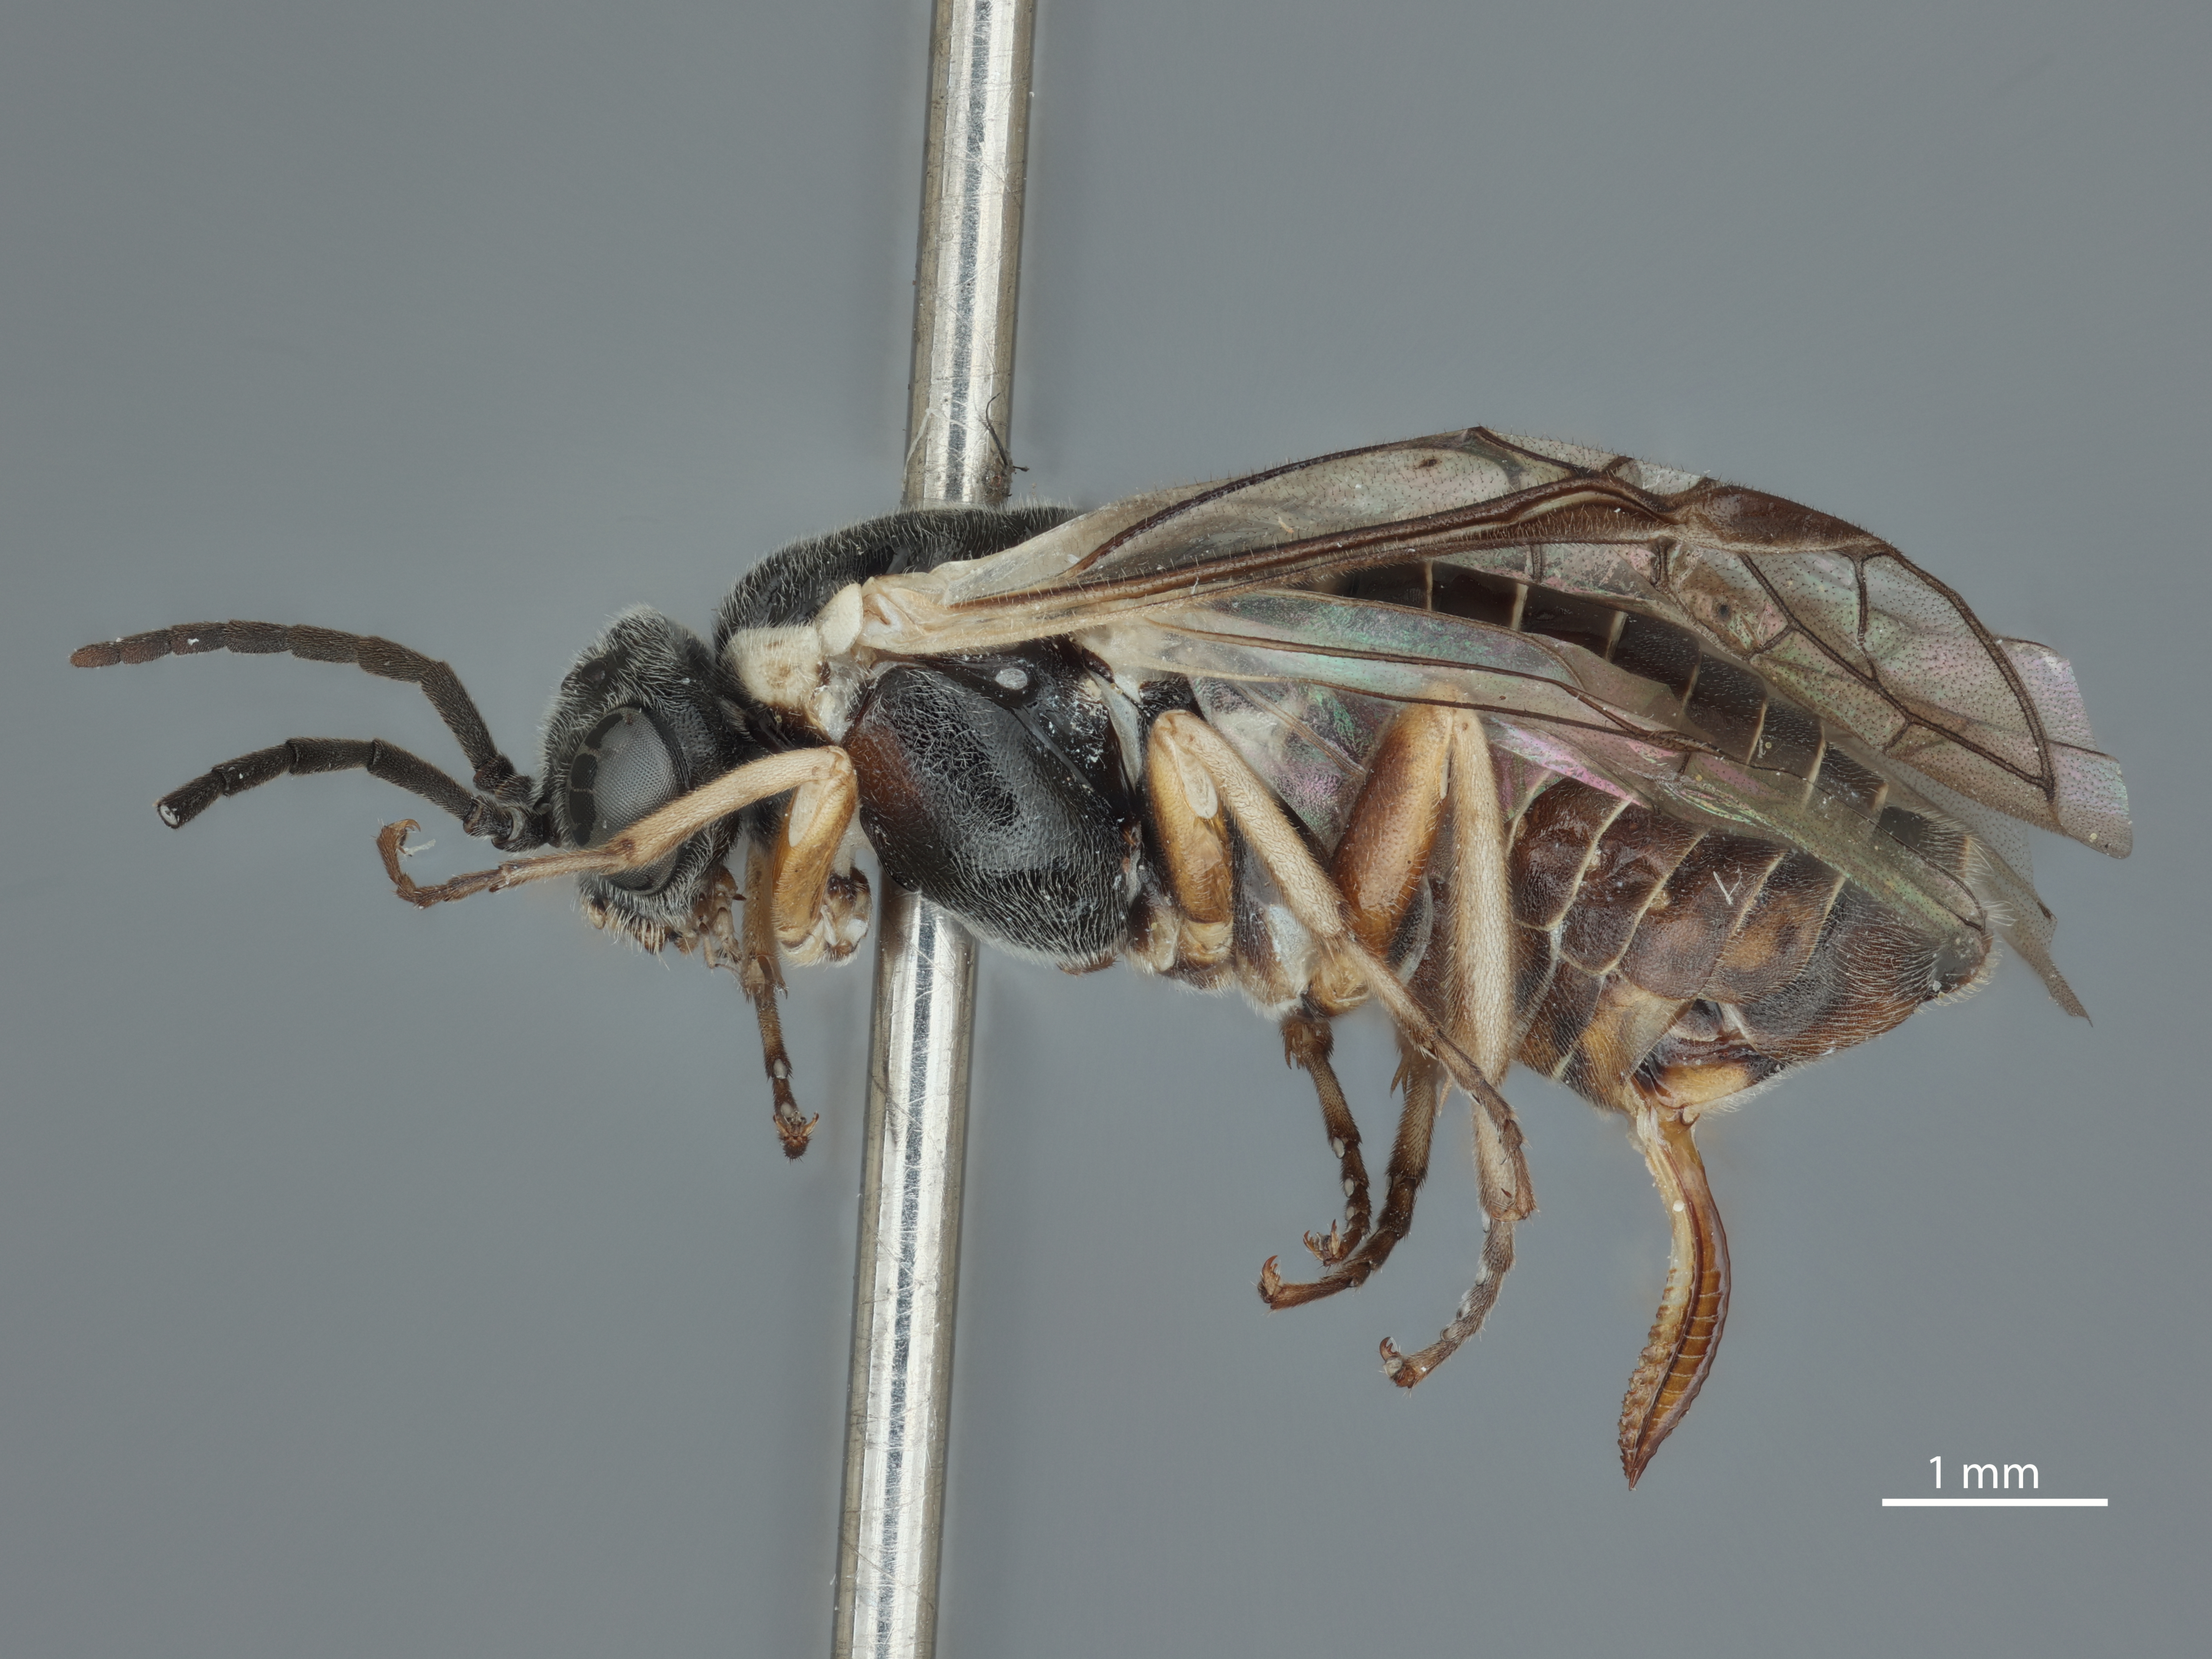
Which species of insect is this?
Periclista varia
